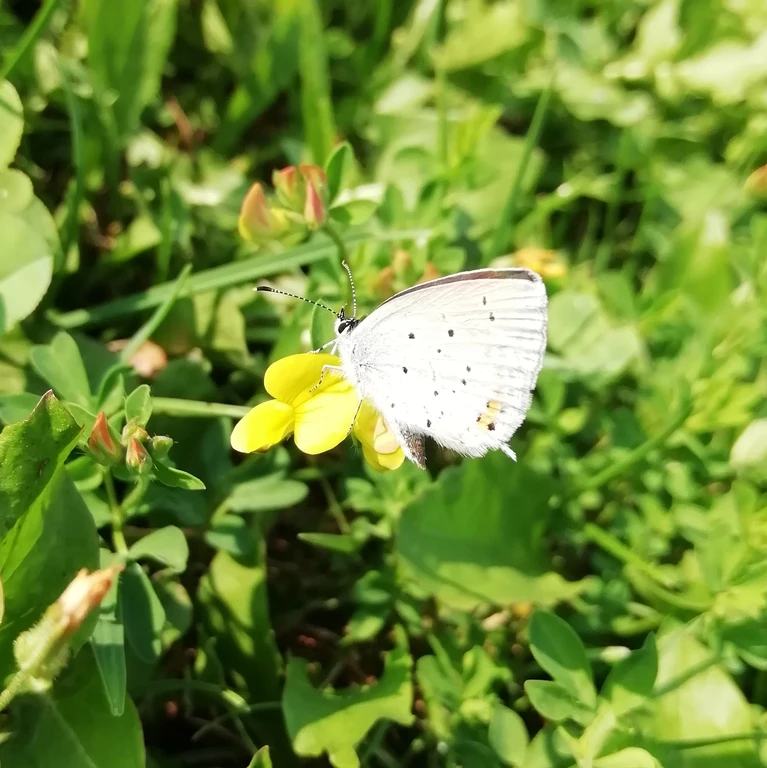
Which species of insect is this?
Cupido argiades (also Elkalyce argiades)
